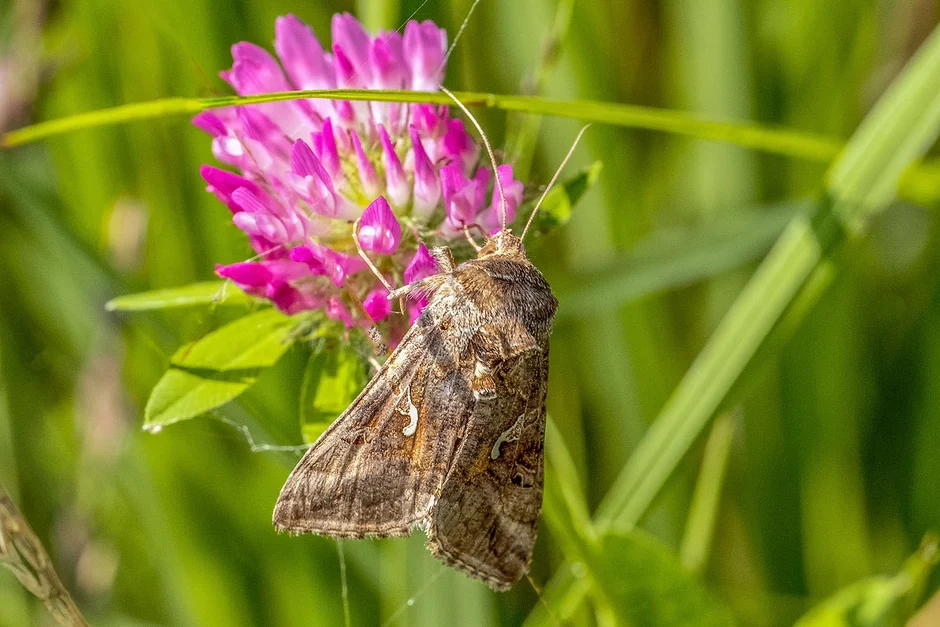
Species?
Autographa gamma
